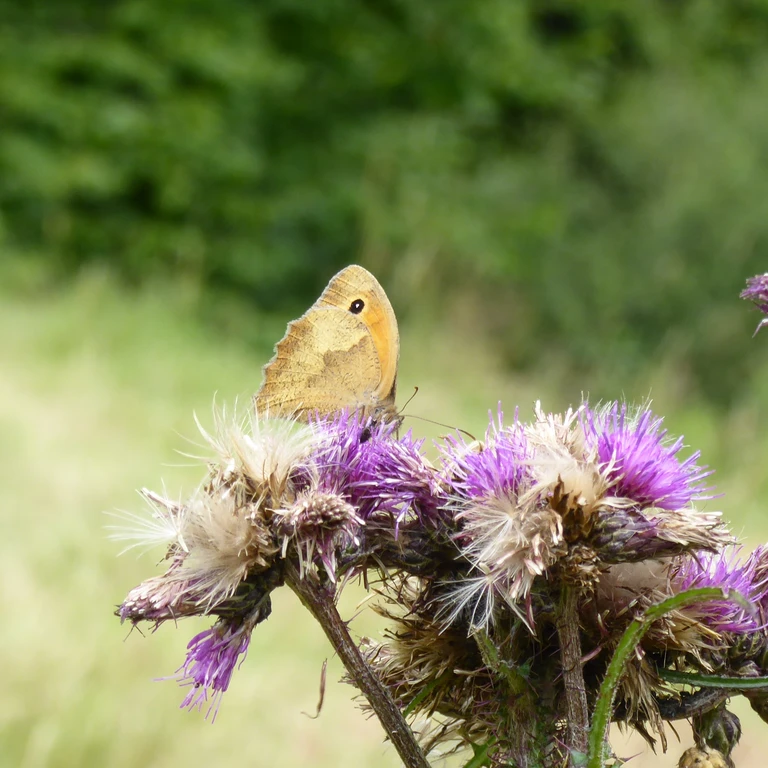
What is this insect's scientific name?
Maniola jurtina
